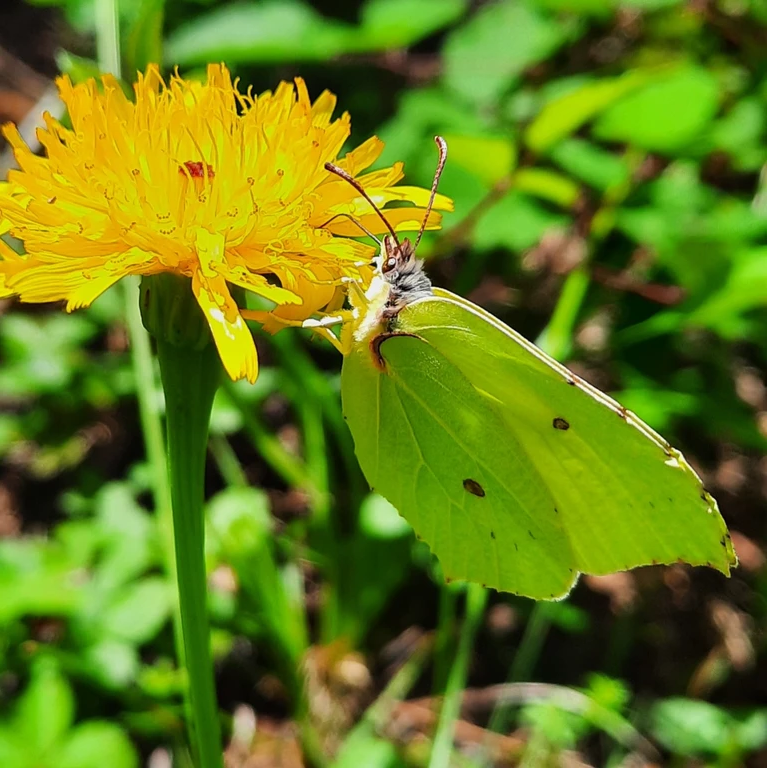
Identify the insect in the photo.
Gonepteryx rhamni
